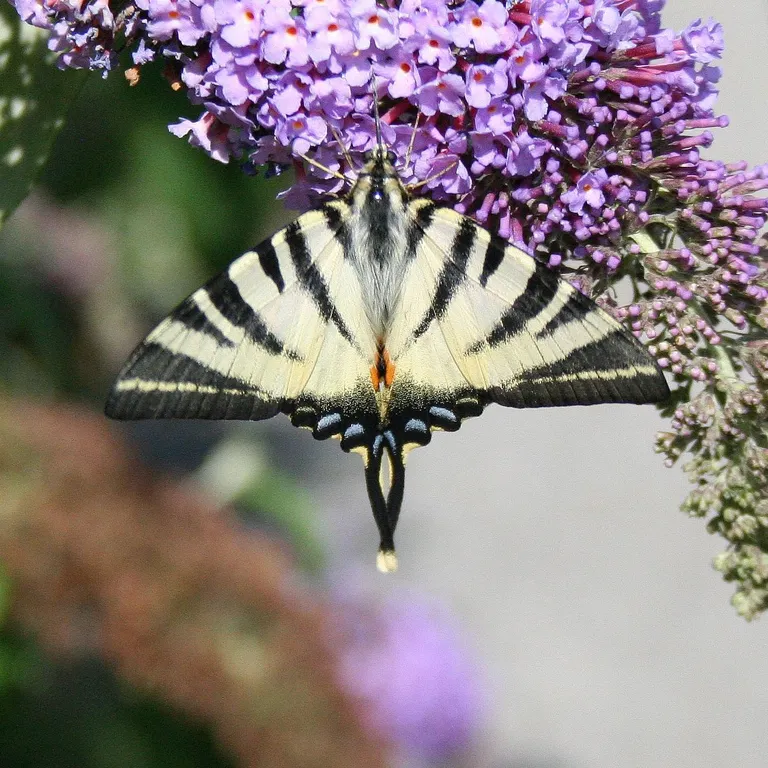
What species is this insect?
Iphiclides podalirius
